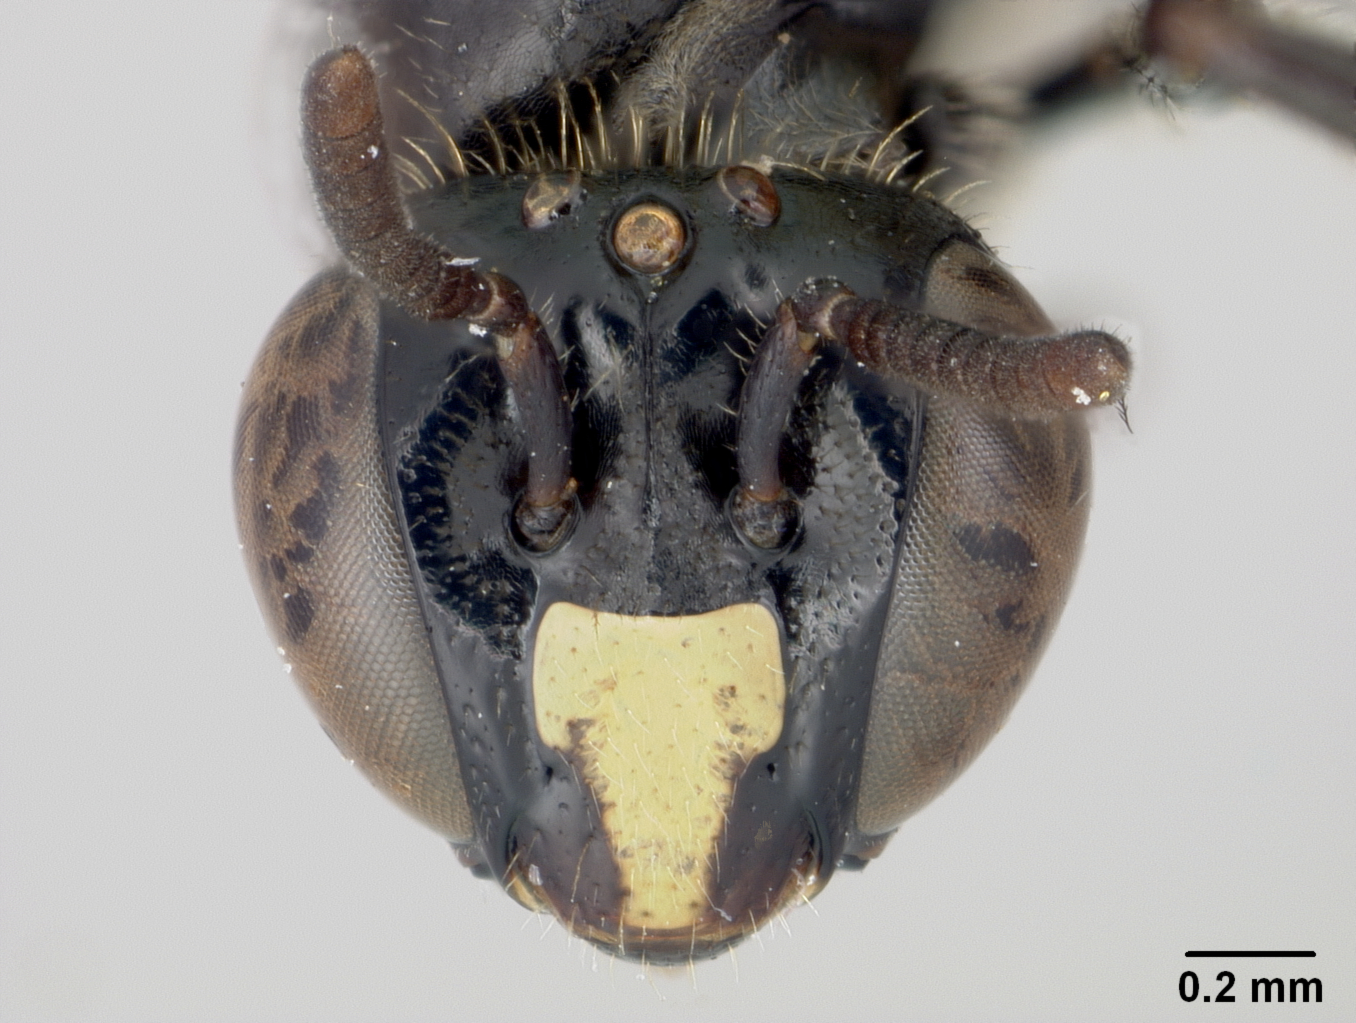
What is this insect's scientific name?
Allodape puangensis
